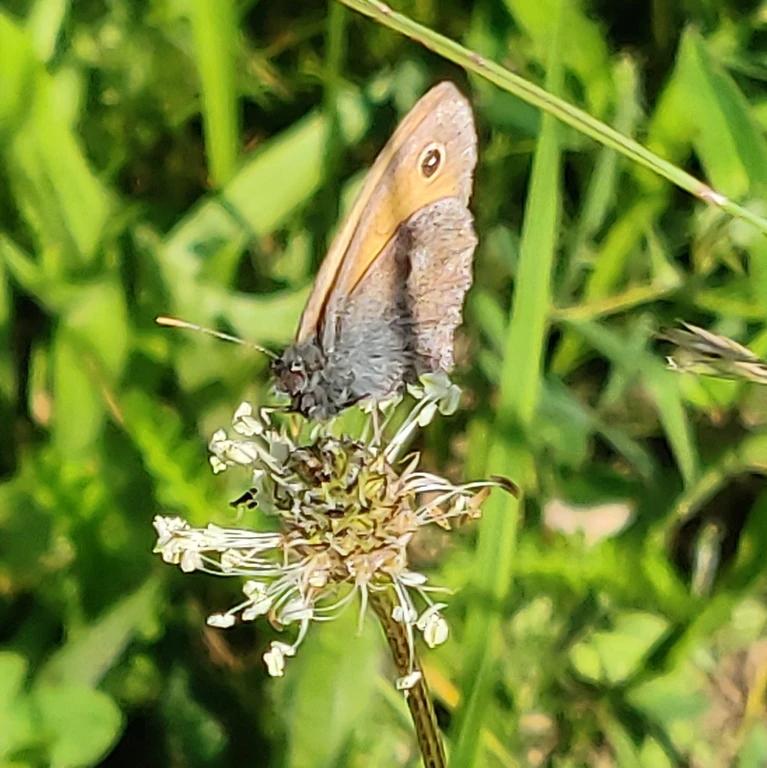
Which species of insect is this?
Coenonympha pamphilus
